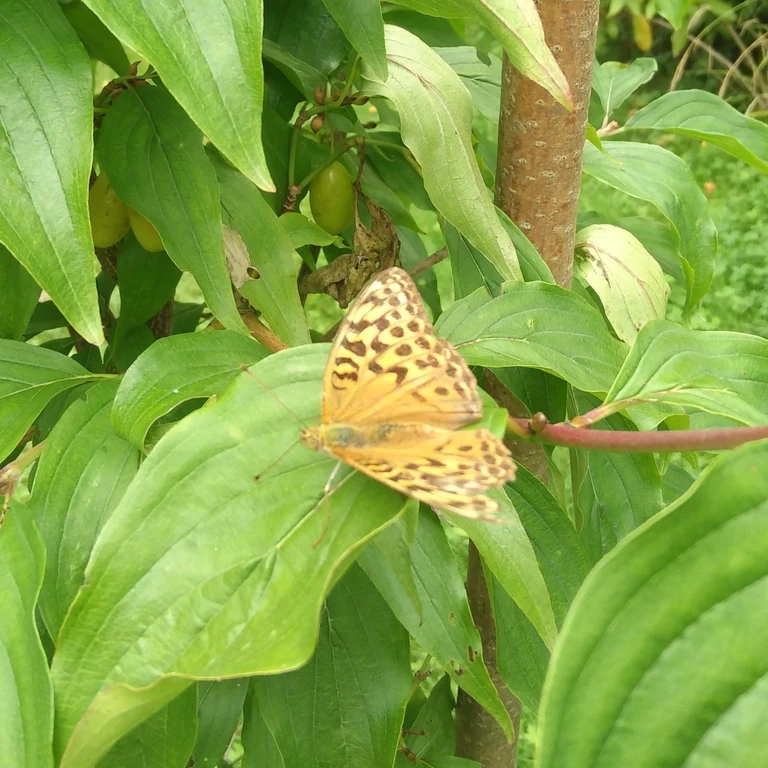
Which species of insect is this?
Argynnis paphia
